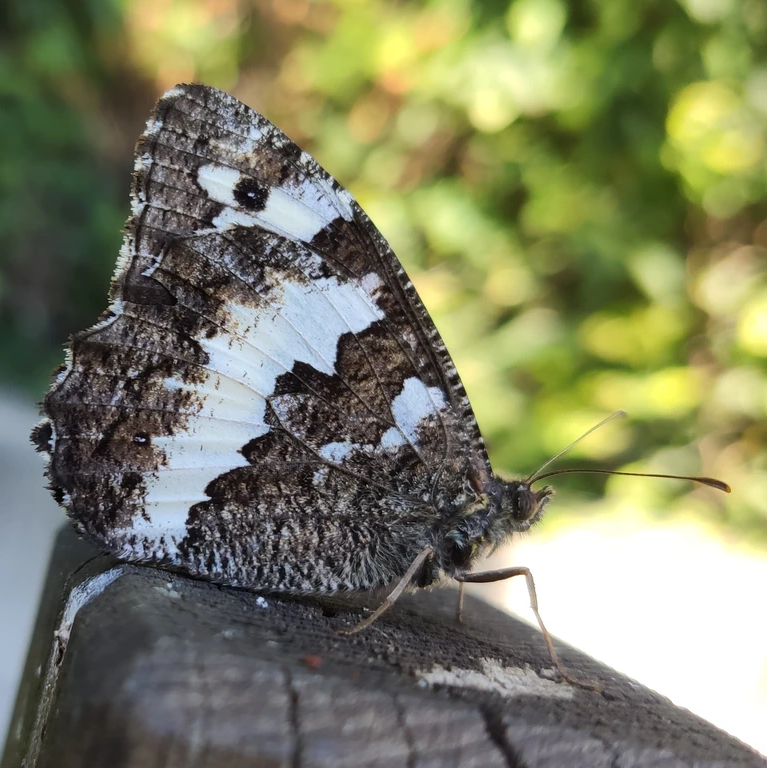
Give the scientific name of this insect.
Brintesia circe
